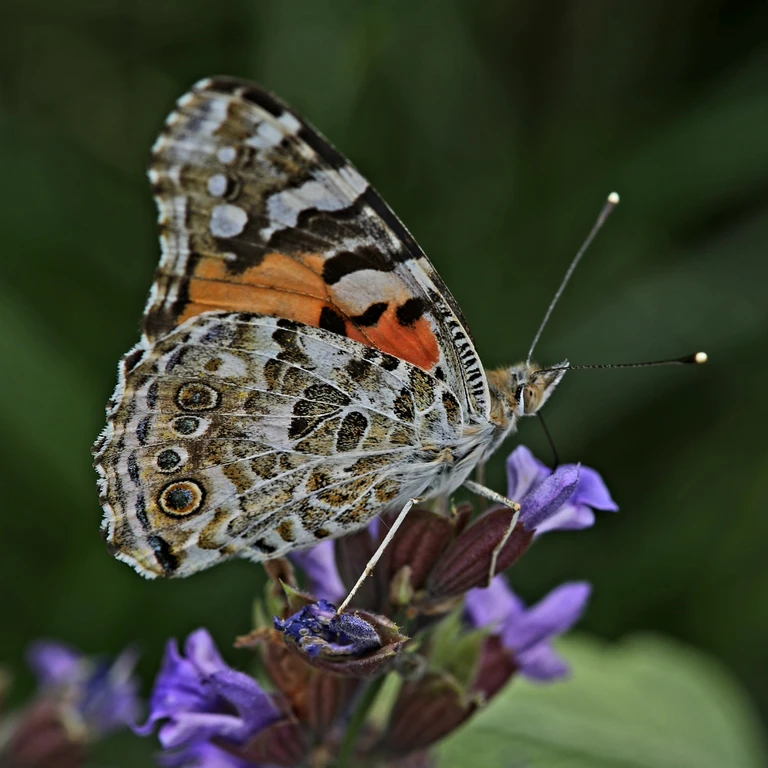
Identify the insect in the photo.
Vanessa cardui
